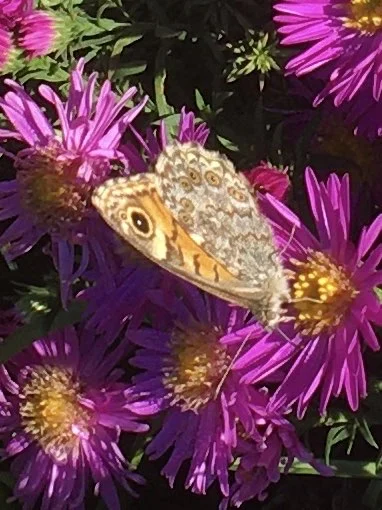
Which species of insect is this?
Lasiommata megera (also Pararge megera)
